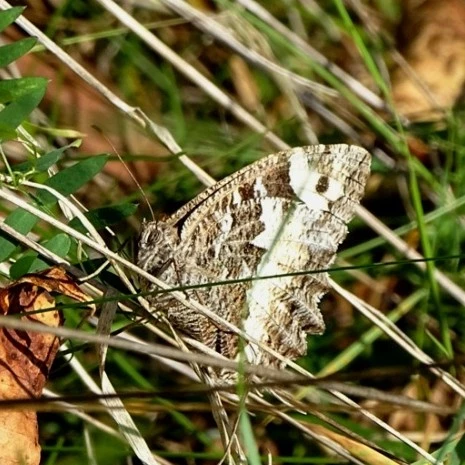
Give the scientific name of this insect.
Brintesia circe
